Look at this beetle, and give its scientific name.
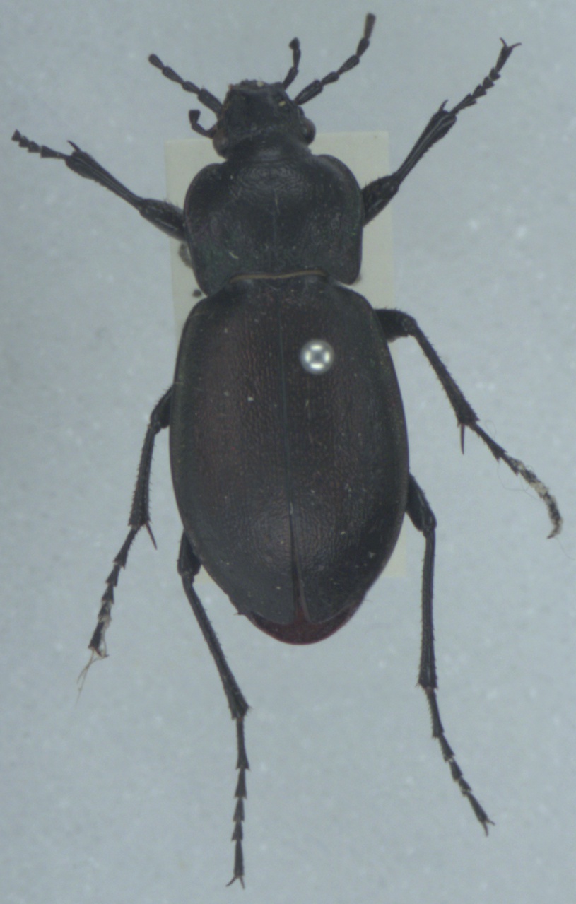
Carabus nemoralis
